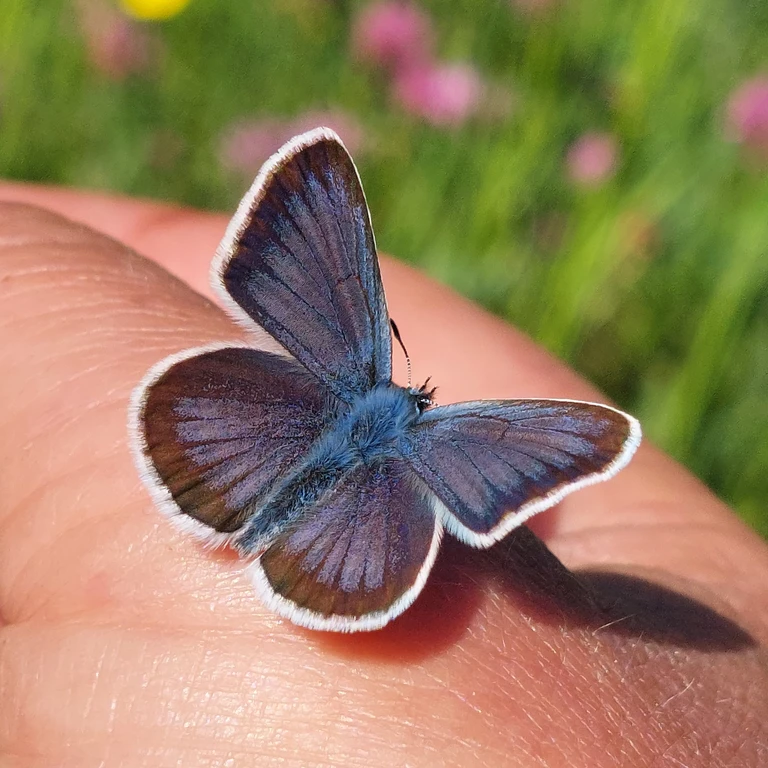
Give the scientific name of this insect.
Plebejus argus
